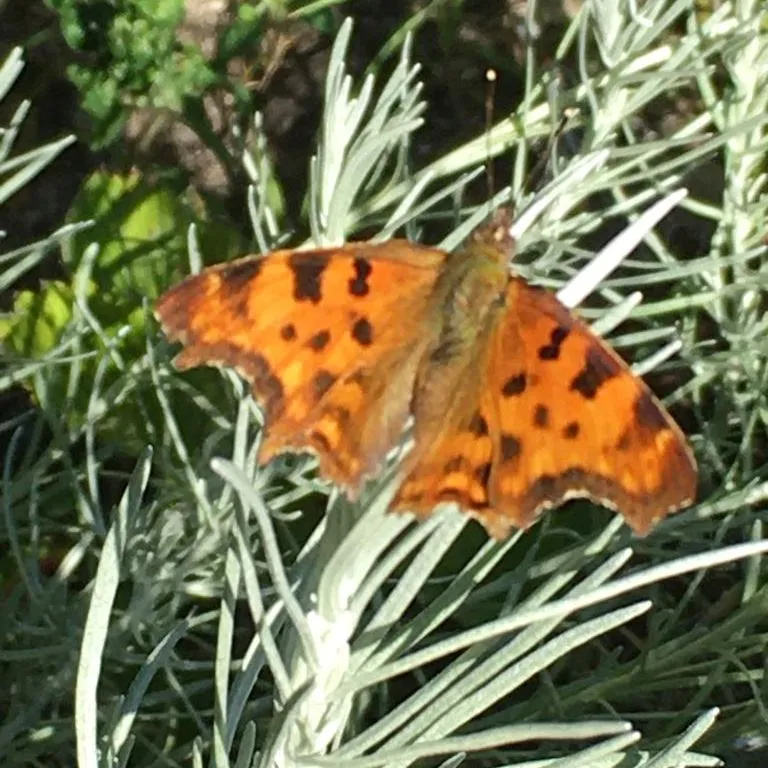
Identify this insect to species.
Polygonia c-album
